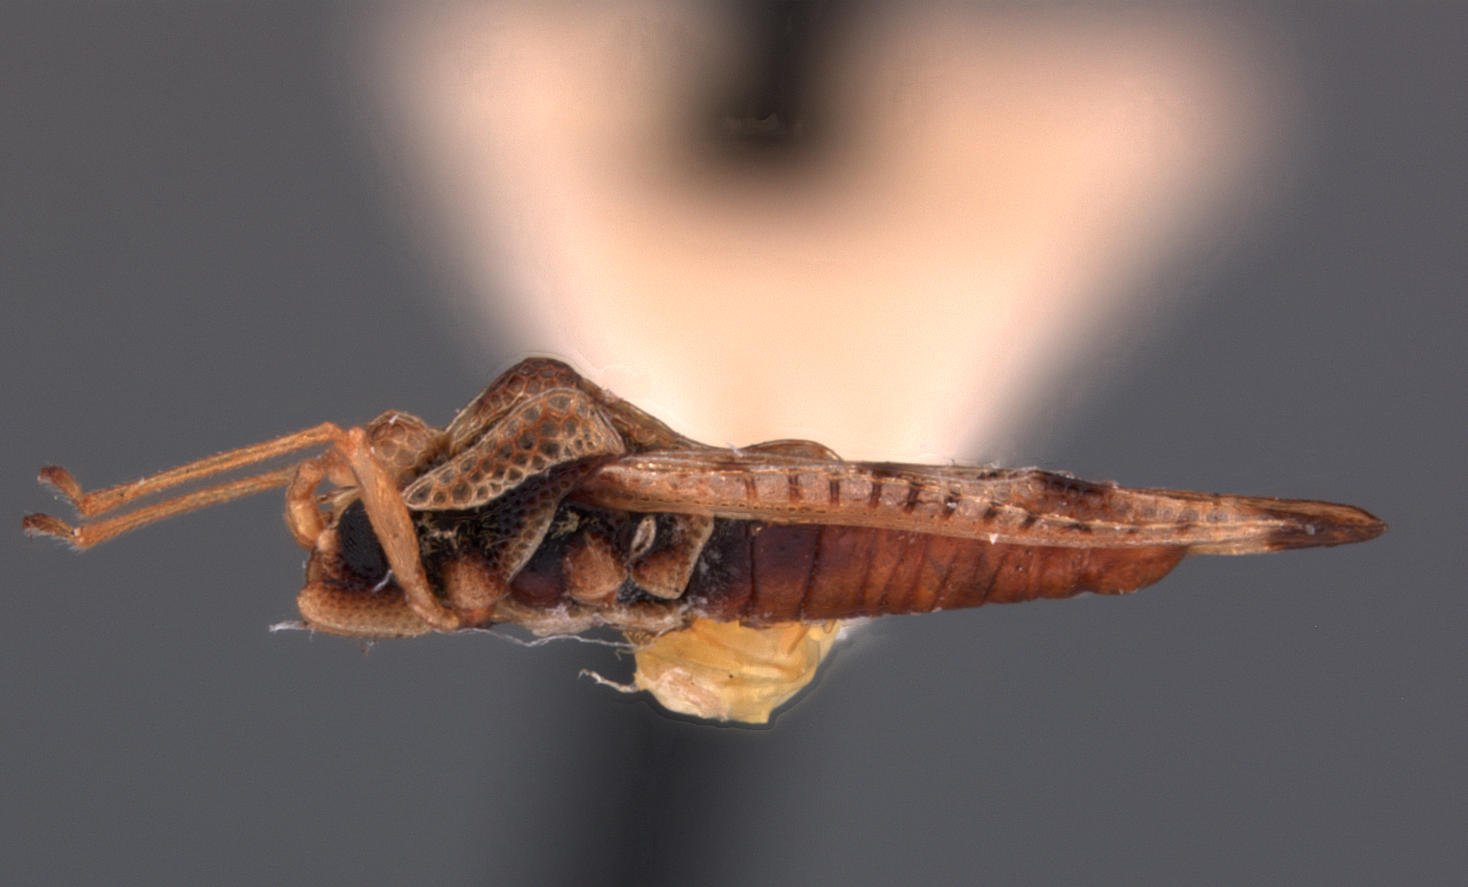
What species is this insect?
Parada torta
